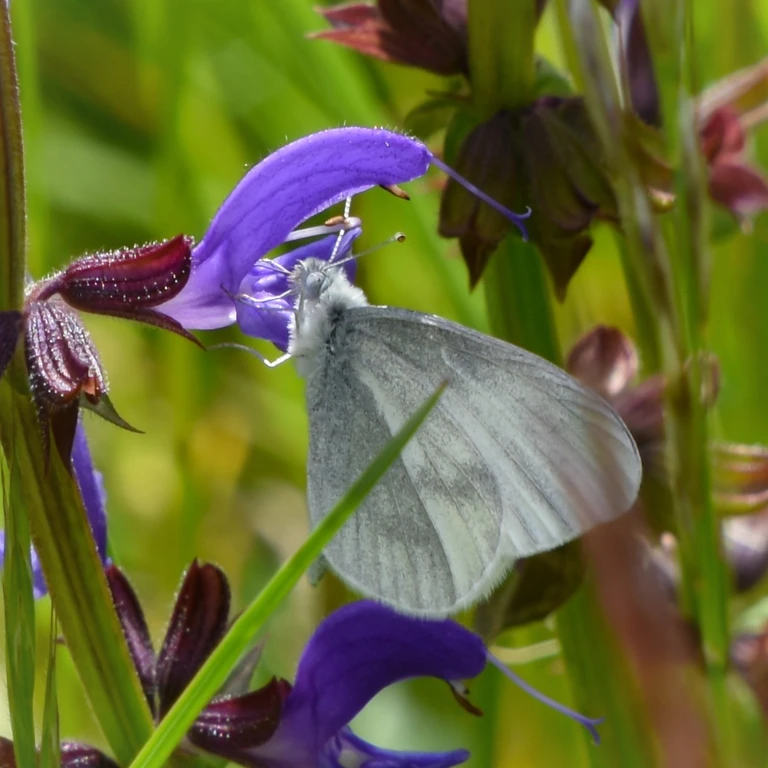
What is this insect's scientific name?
Leptidea sinapis/juvernica
